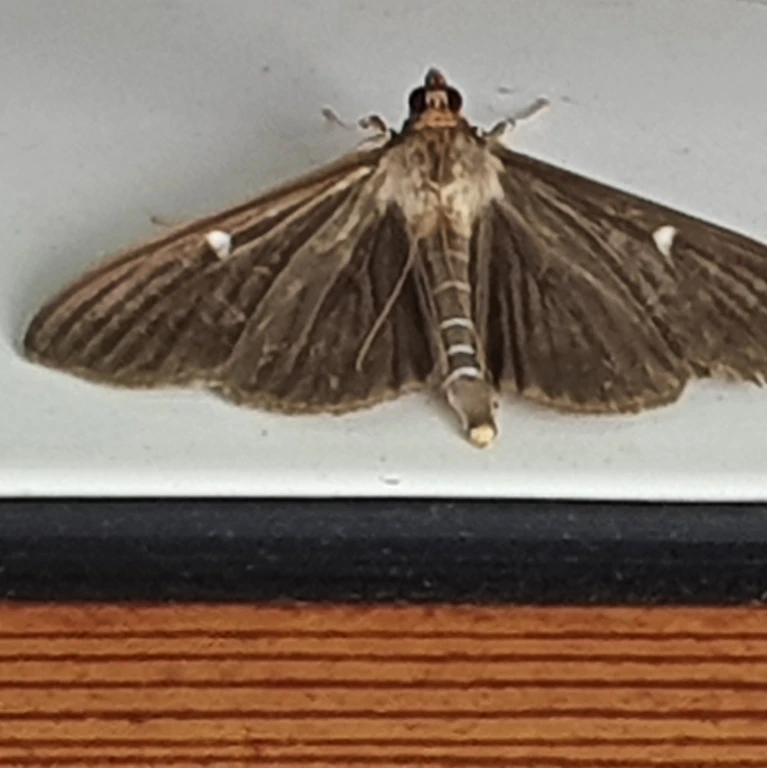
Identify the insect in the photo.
Cydalima perspectalis
